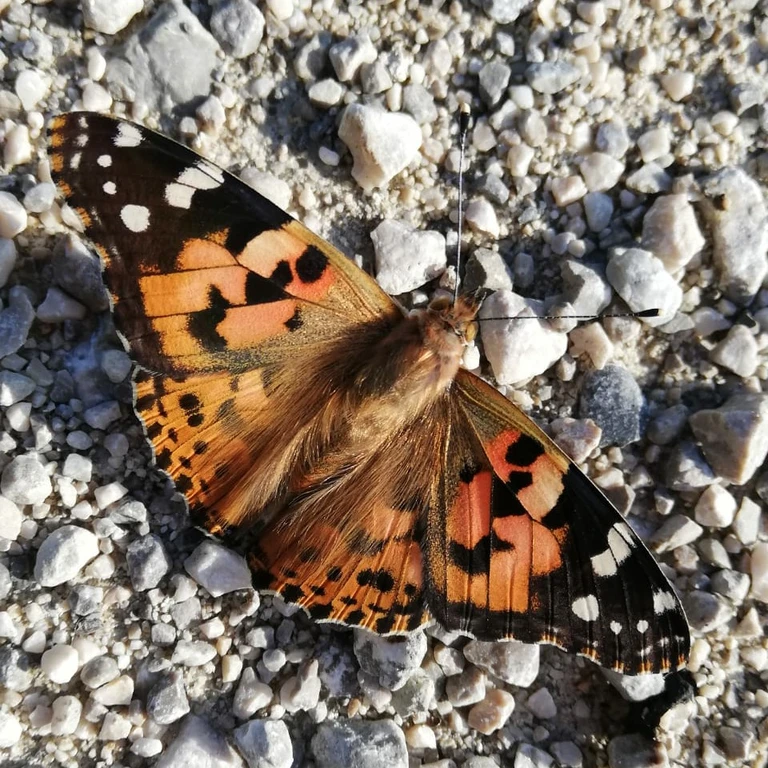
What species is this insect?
Vanessa cardui
